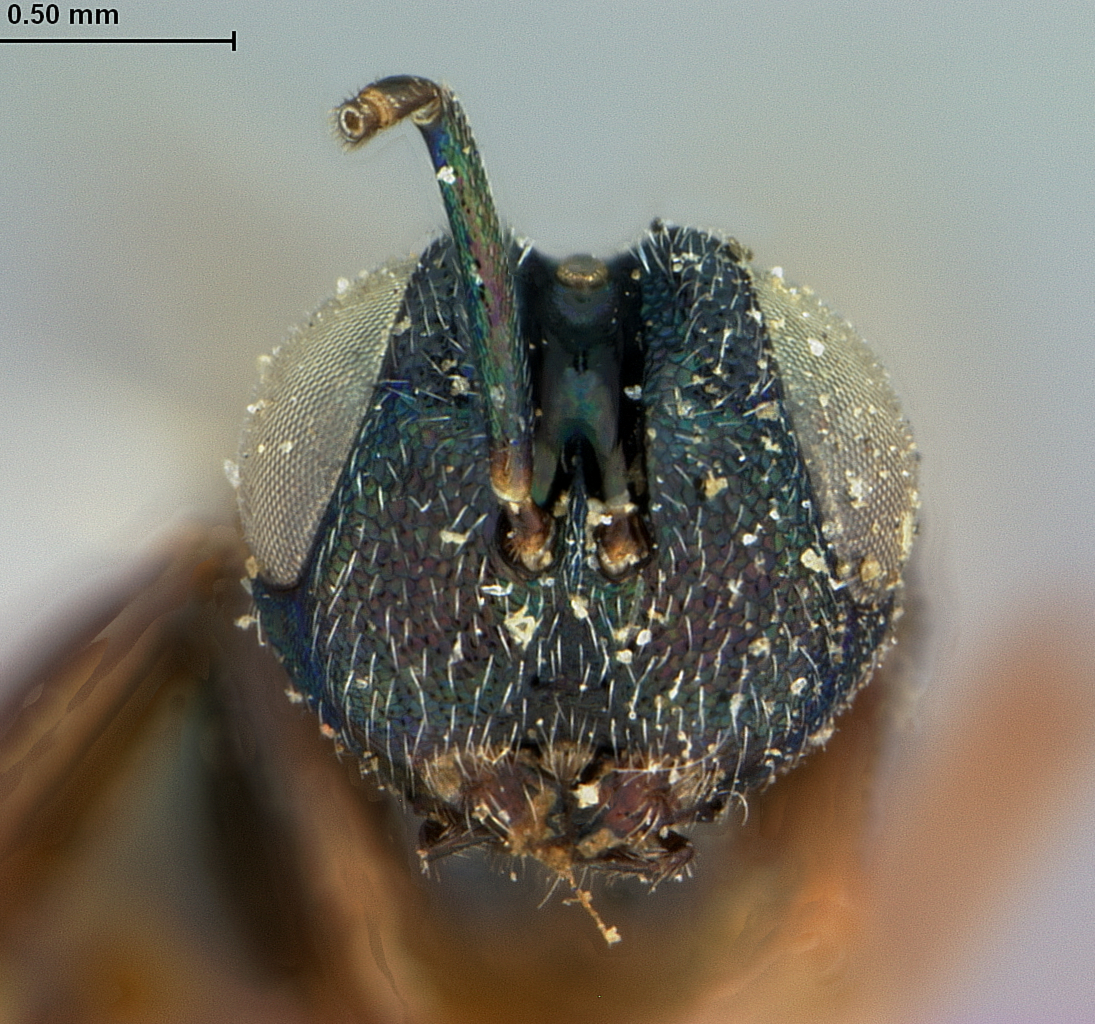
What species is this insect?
Ratzeburgia coquillettii
